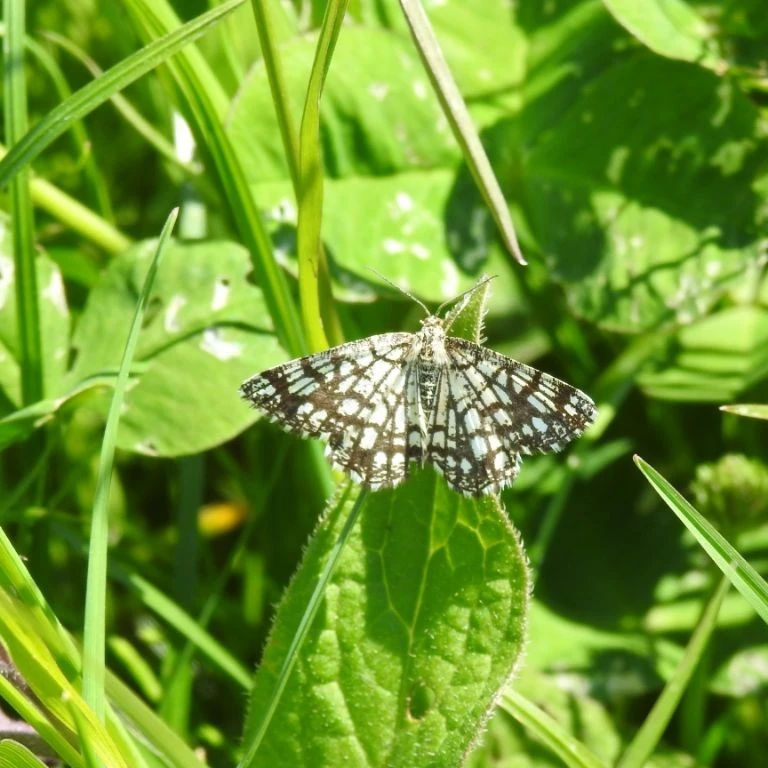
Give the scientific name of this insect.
Chiasmia clathrata
